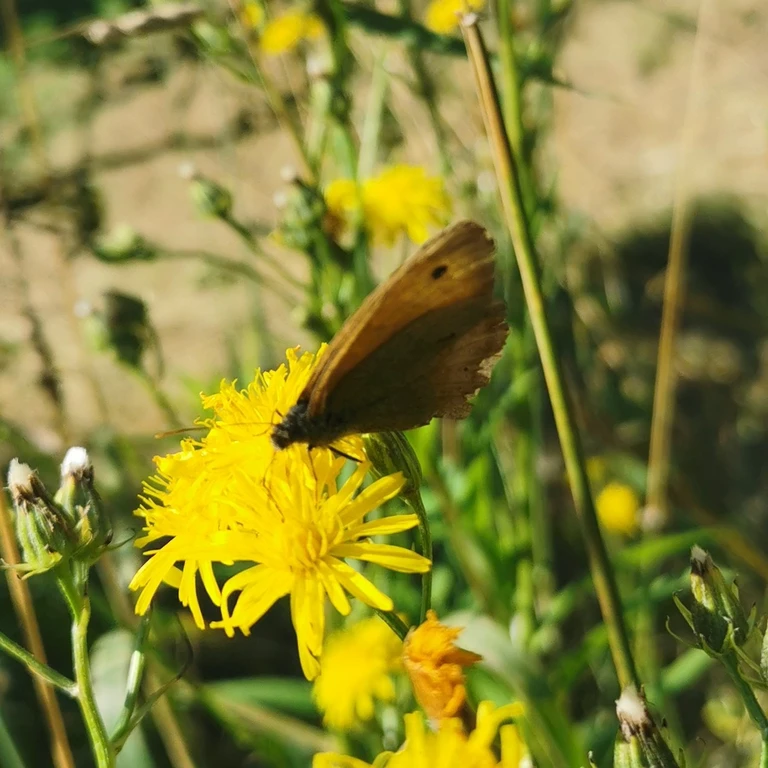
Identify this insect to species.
Maniola jurtina
